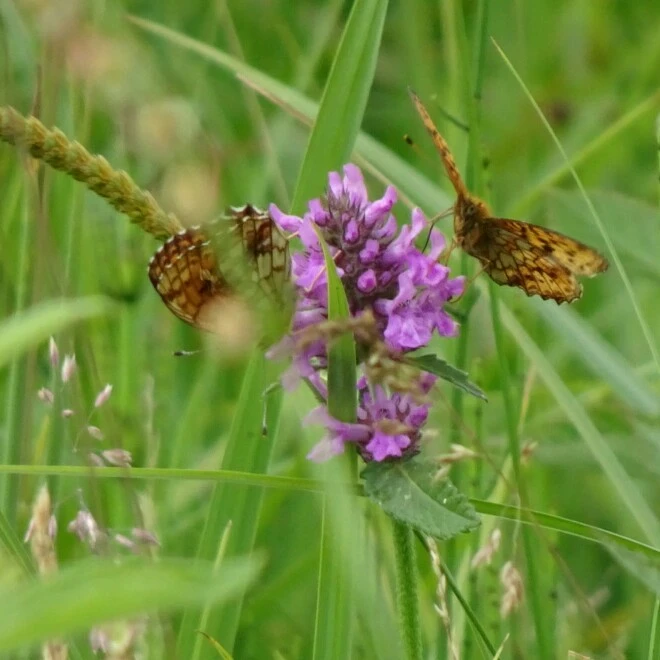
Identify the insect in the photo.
Brenthis ino
